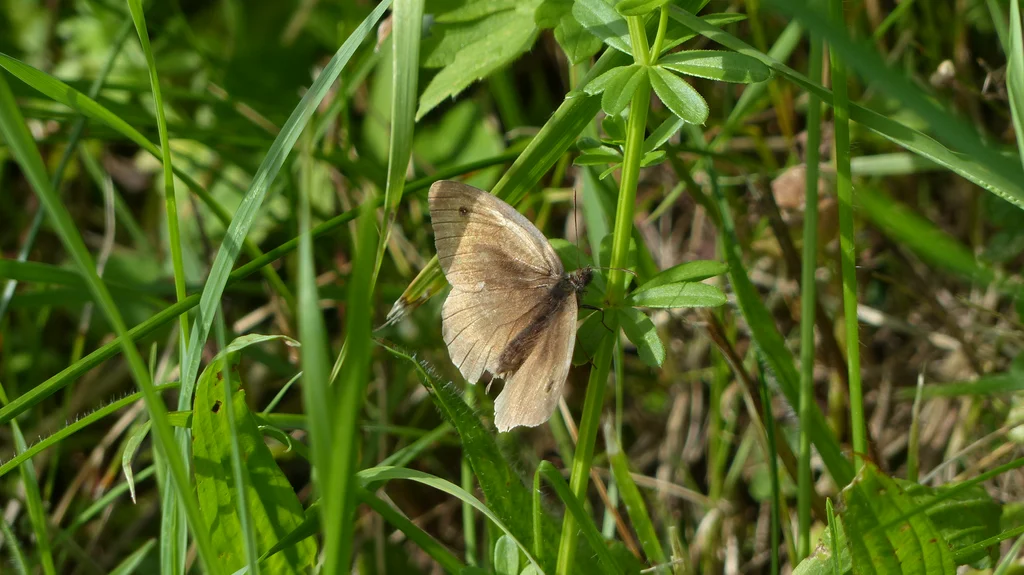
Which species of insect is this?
Maniola jurtina
